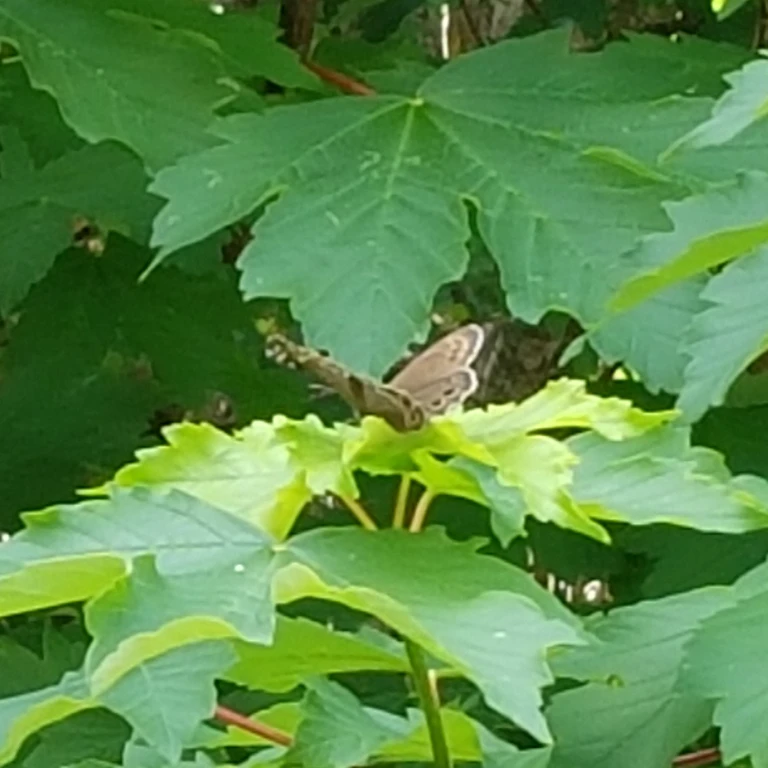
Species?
Lopinga achine (also Pararge achine)
